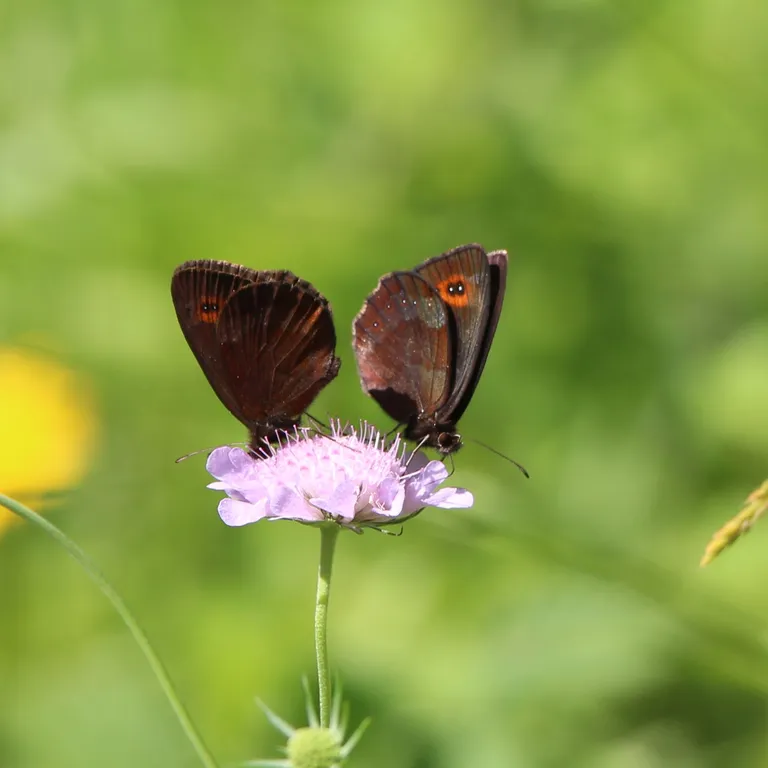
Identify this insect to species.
Erebia aethiops
